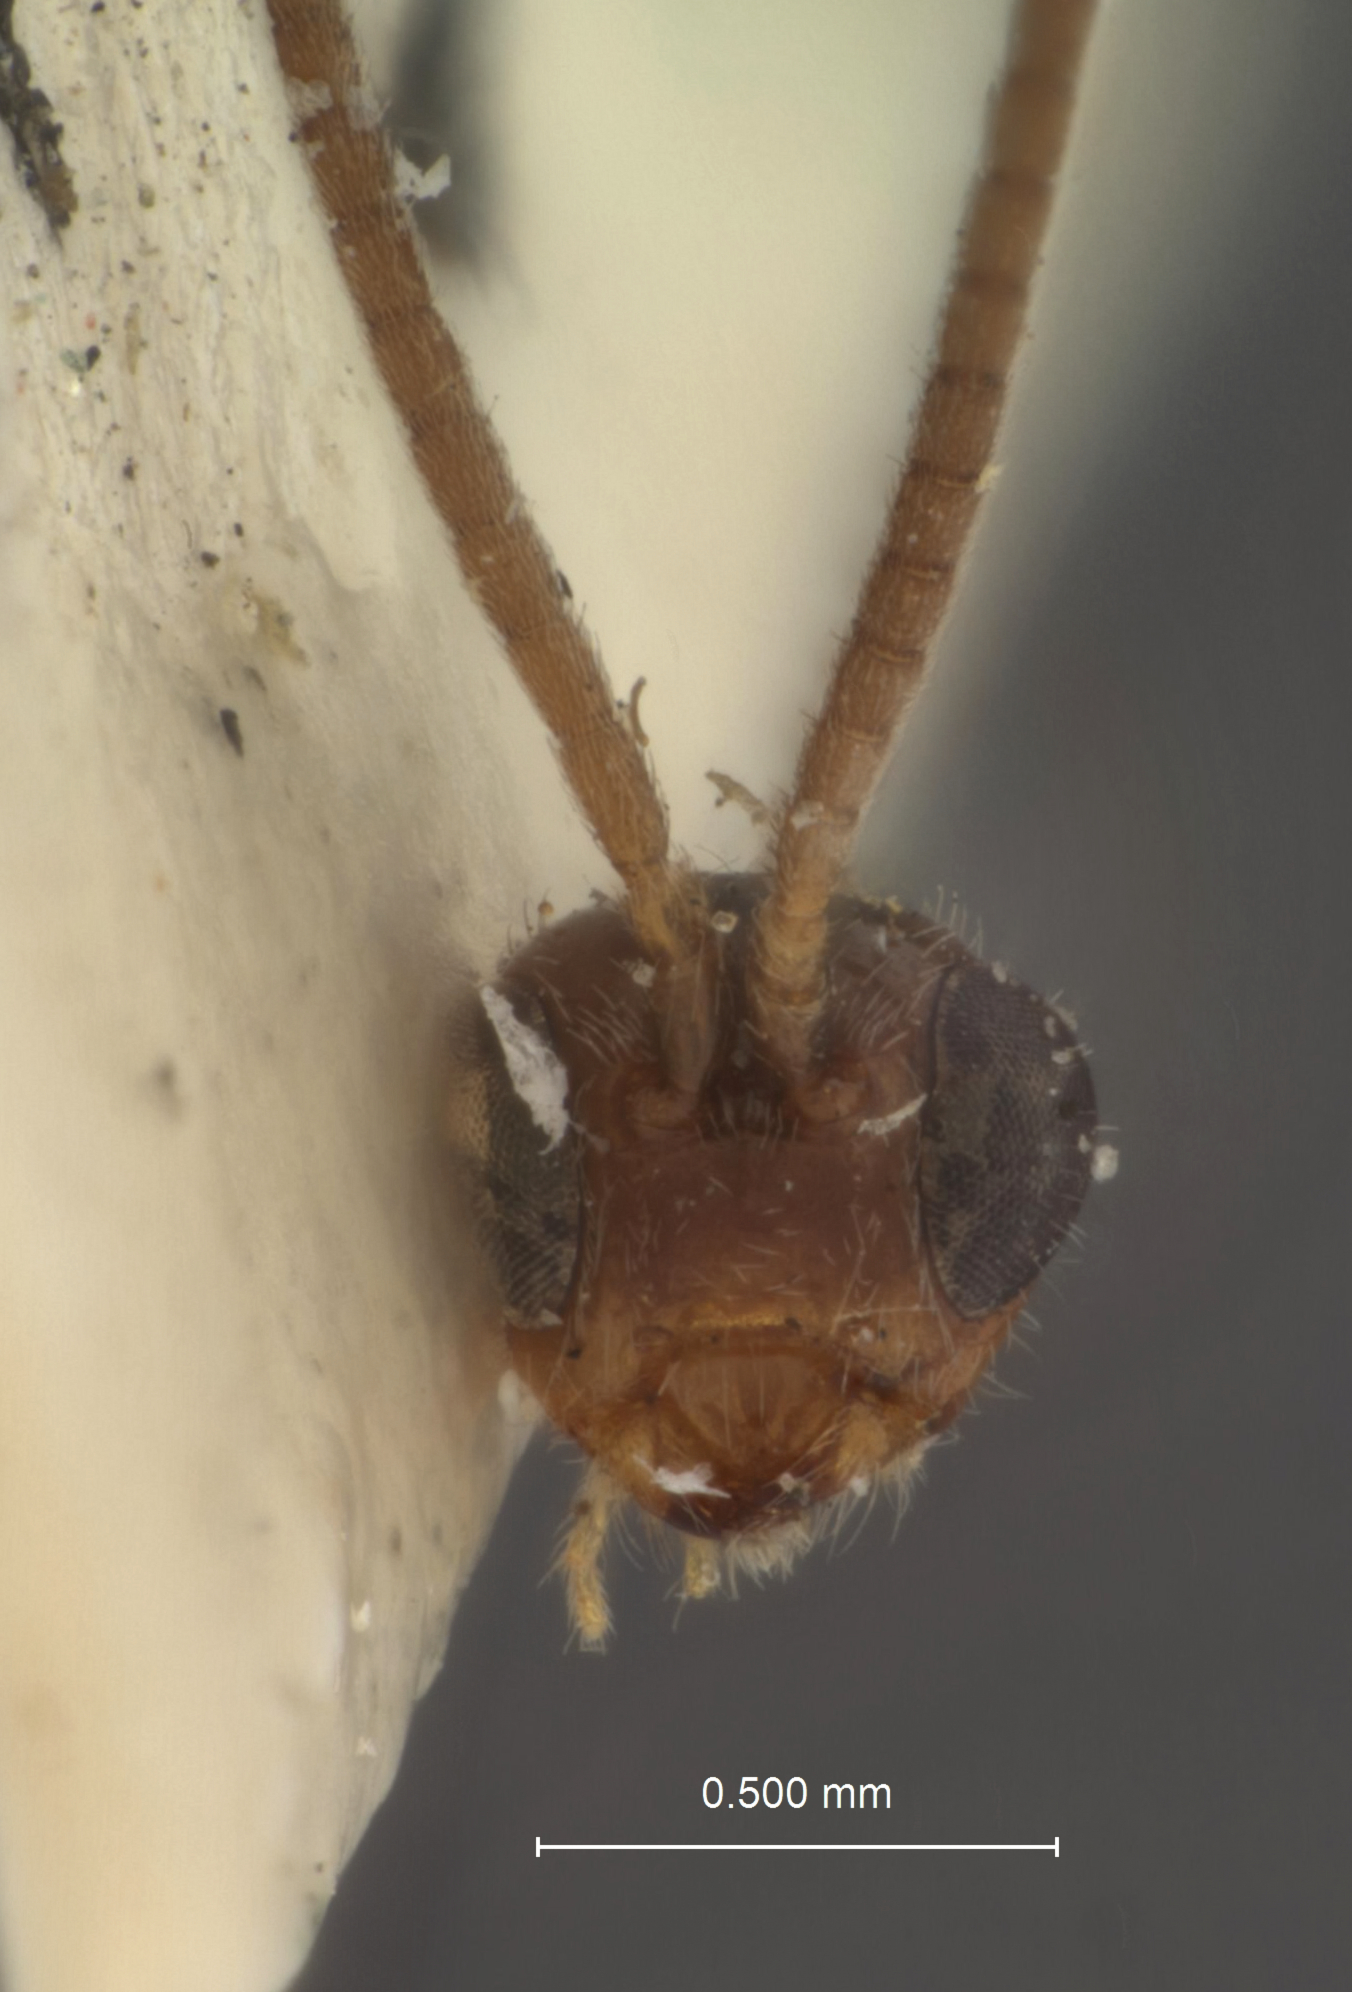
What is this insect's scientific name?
Microbracon scanticorum
